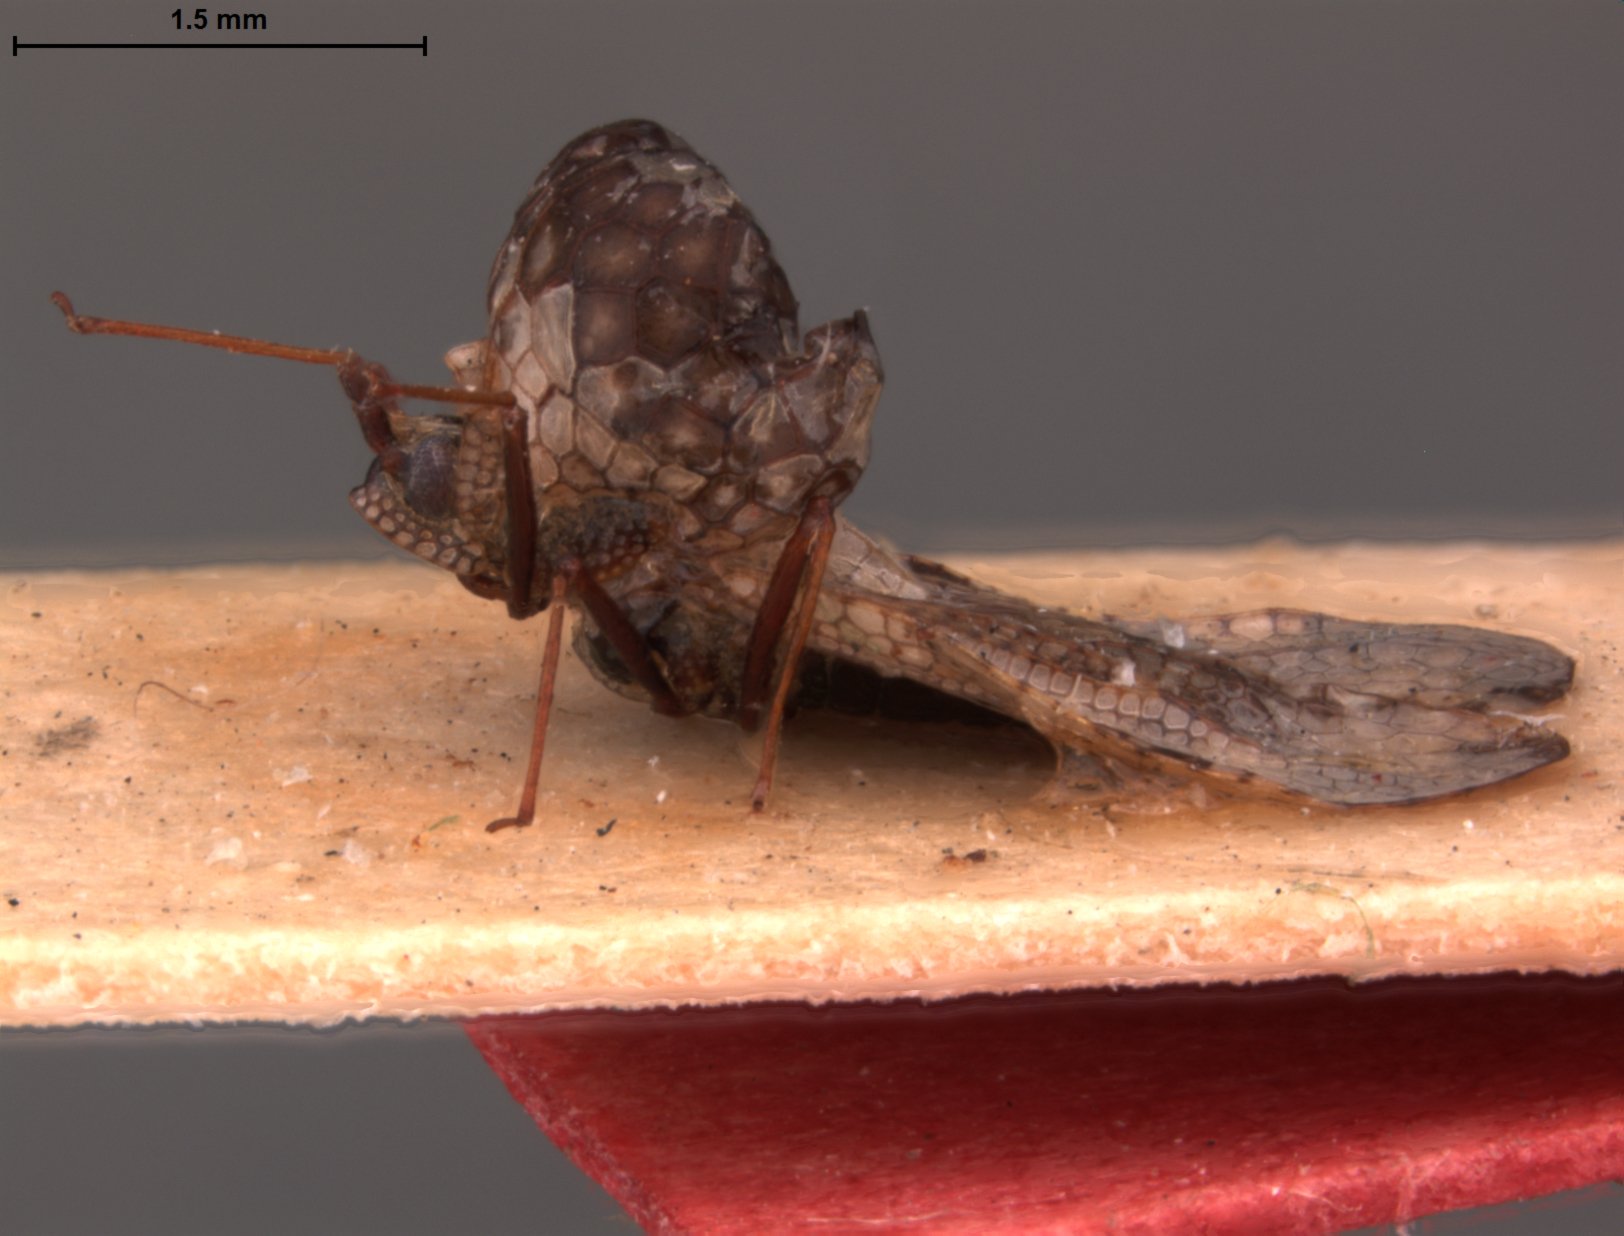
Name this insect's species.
Ypsotingis tonkinana
